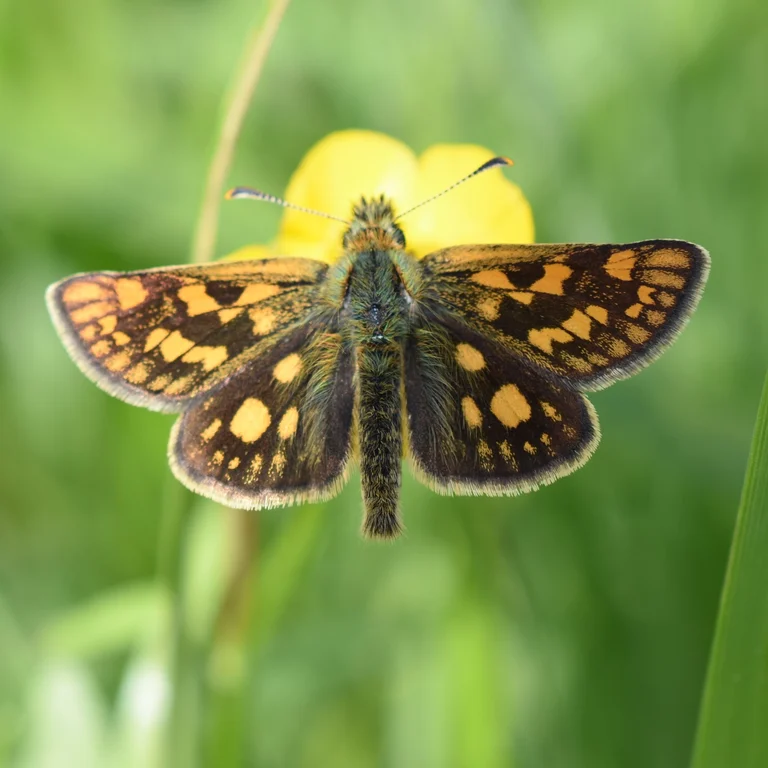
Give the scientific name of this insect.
Carterocephalus palaemon
